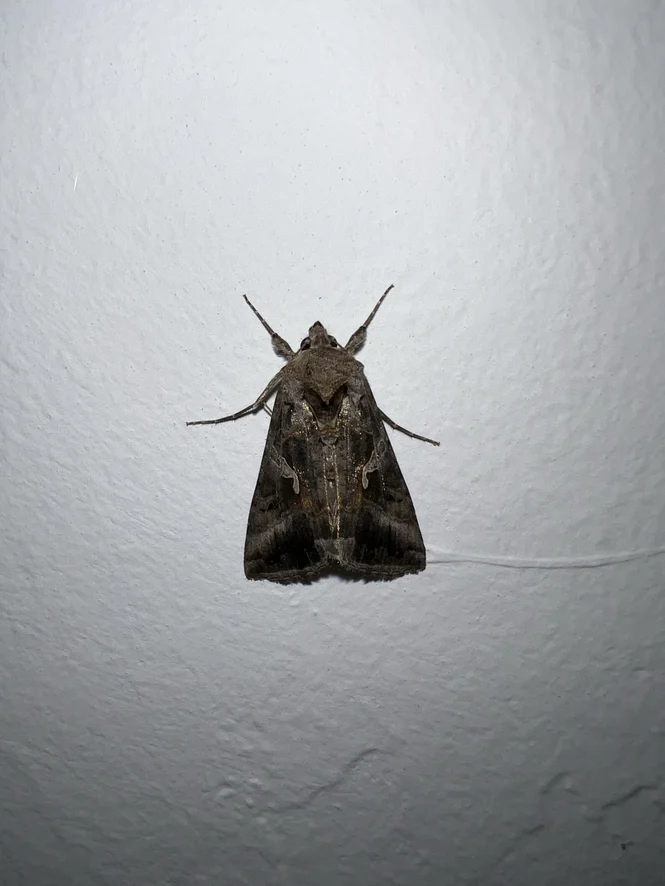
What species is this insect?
Autographa gamma
